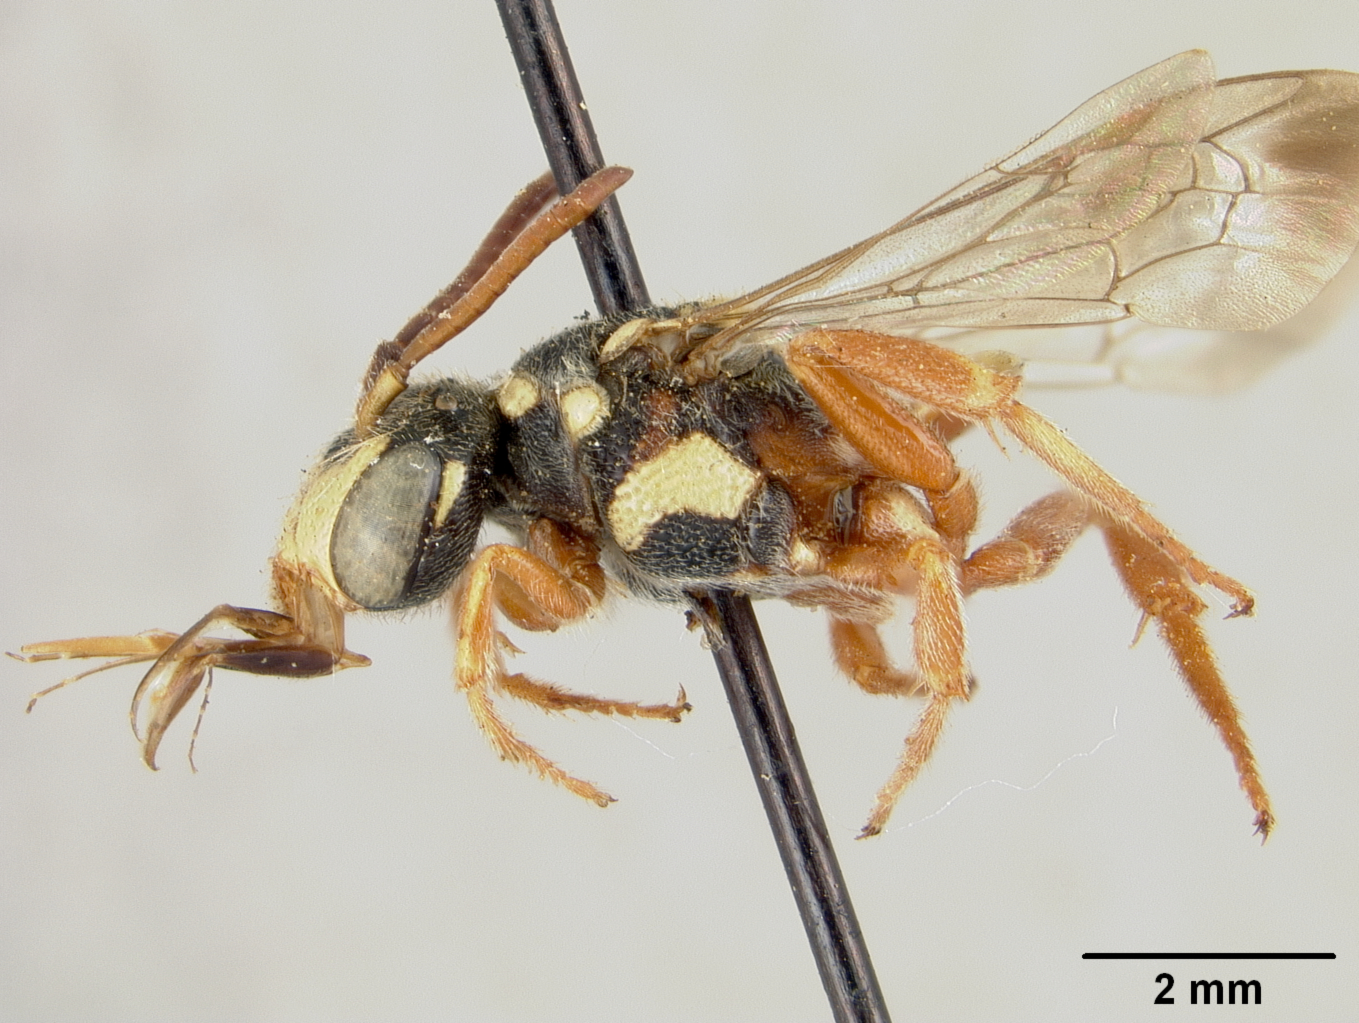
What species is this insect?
Nomada uhleri
